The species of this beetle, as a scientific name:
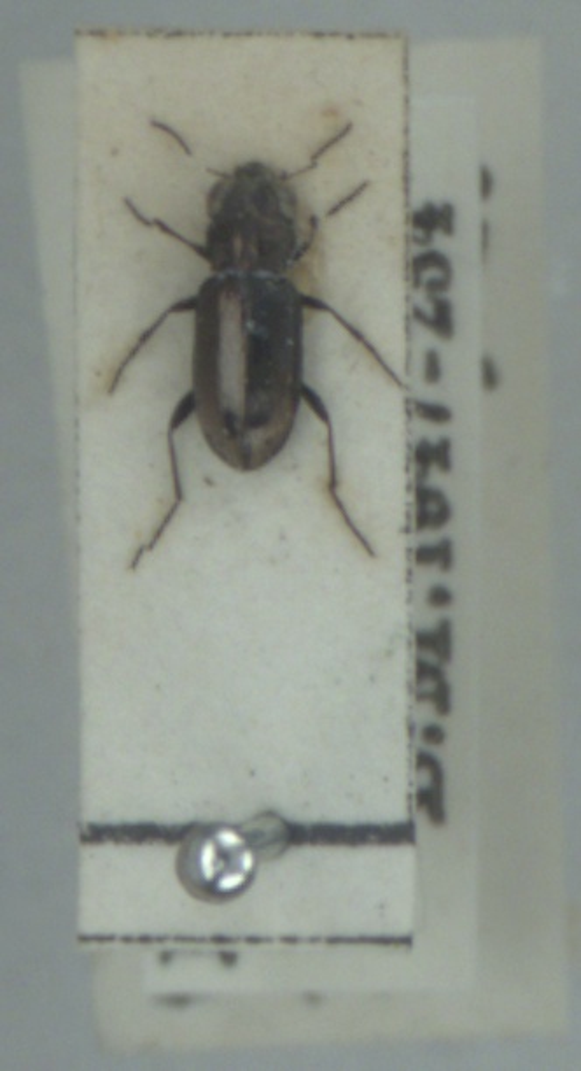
Notiophilus substriatus
